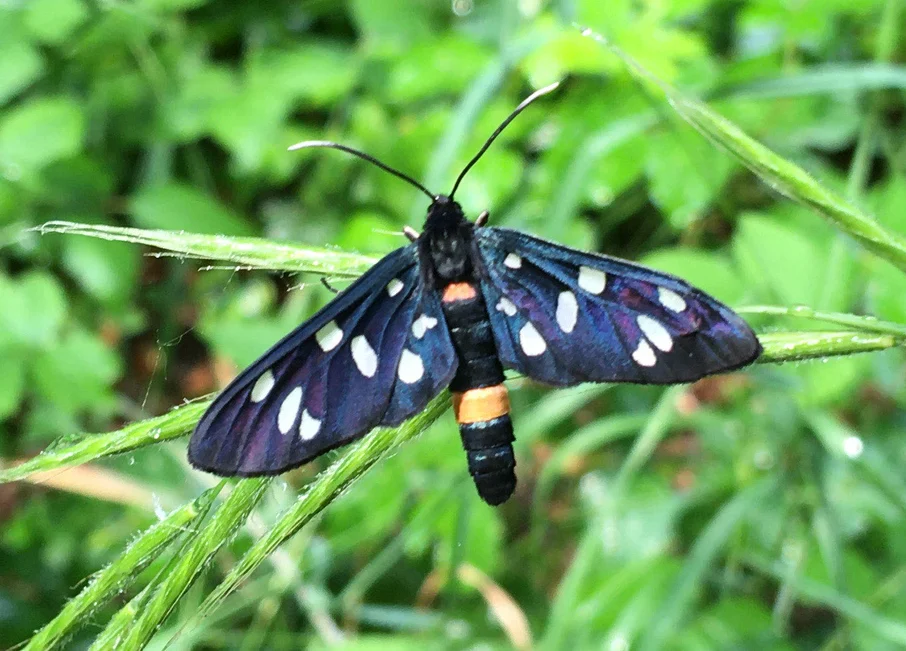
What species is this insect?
Amata phegea
